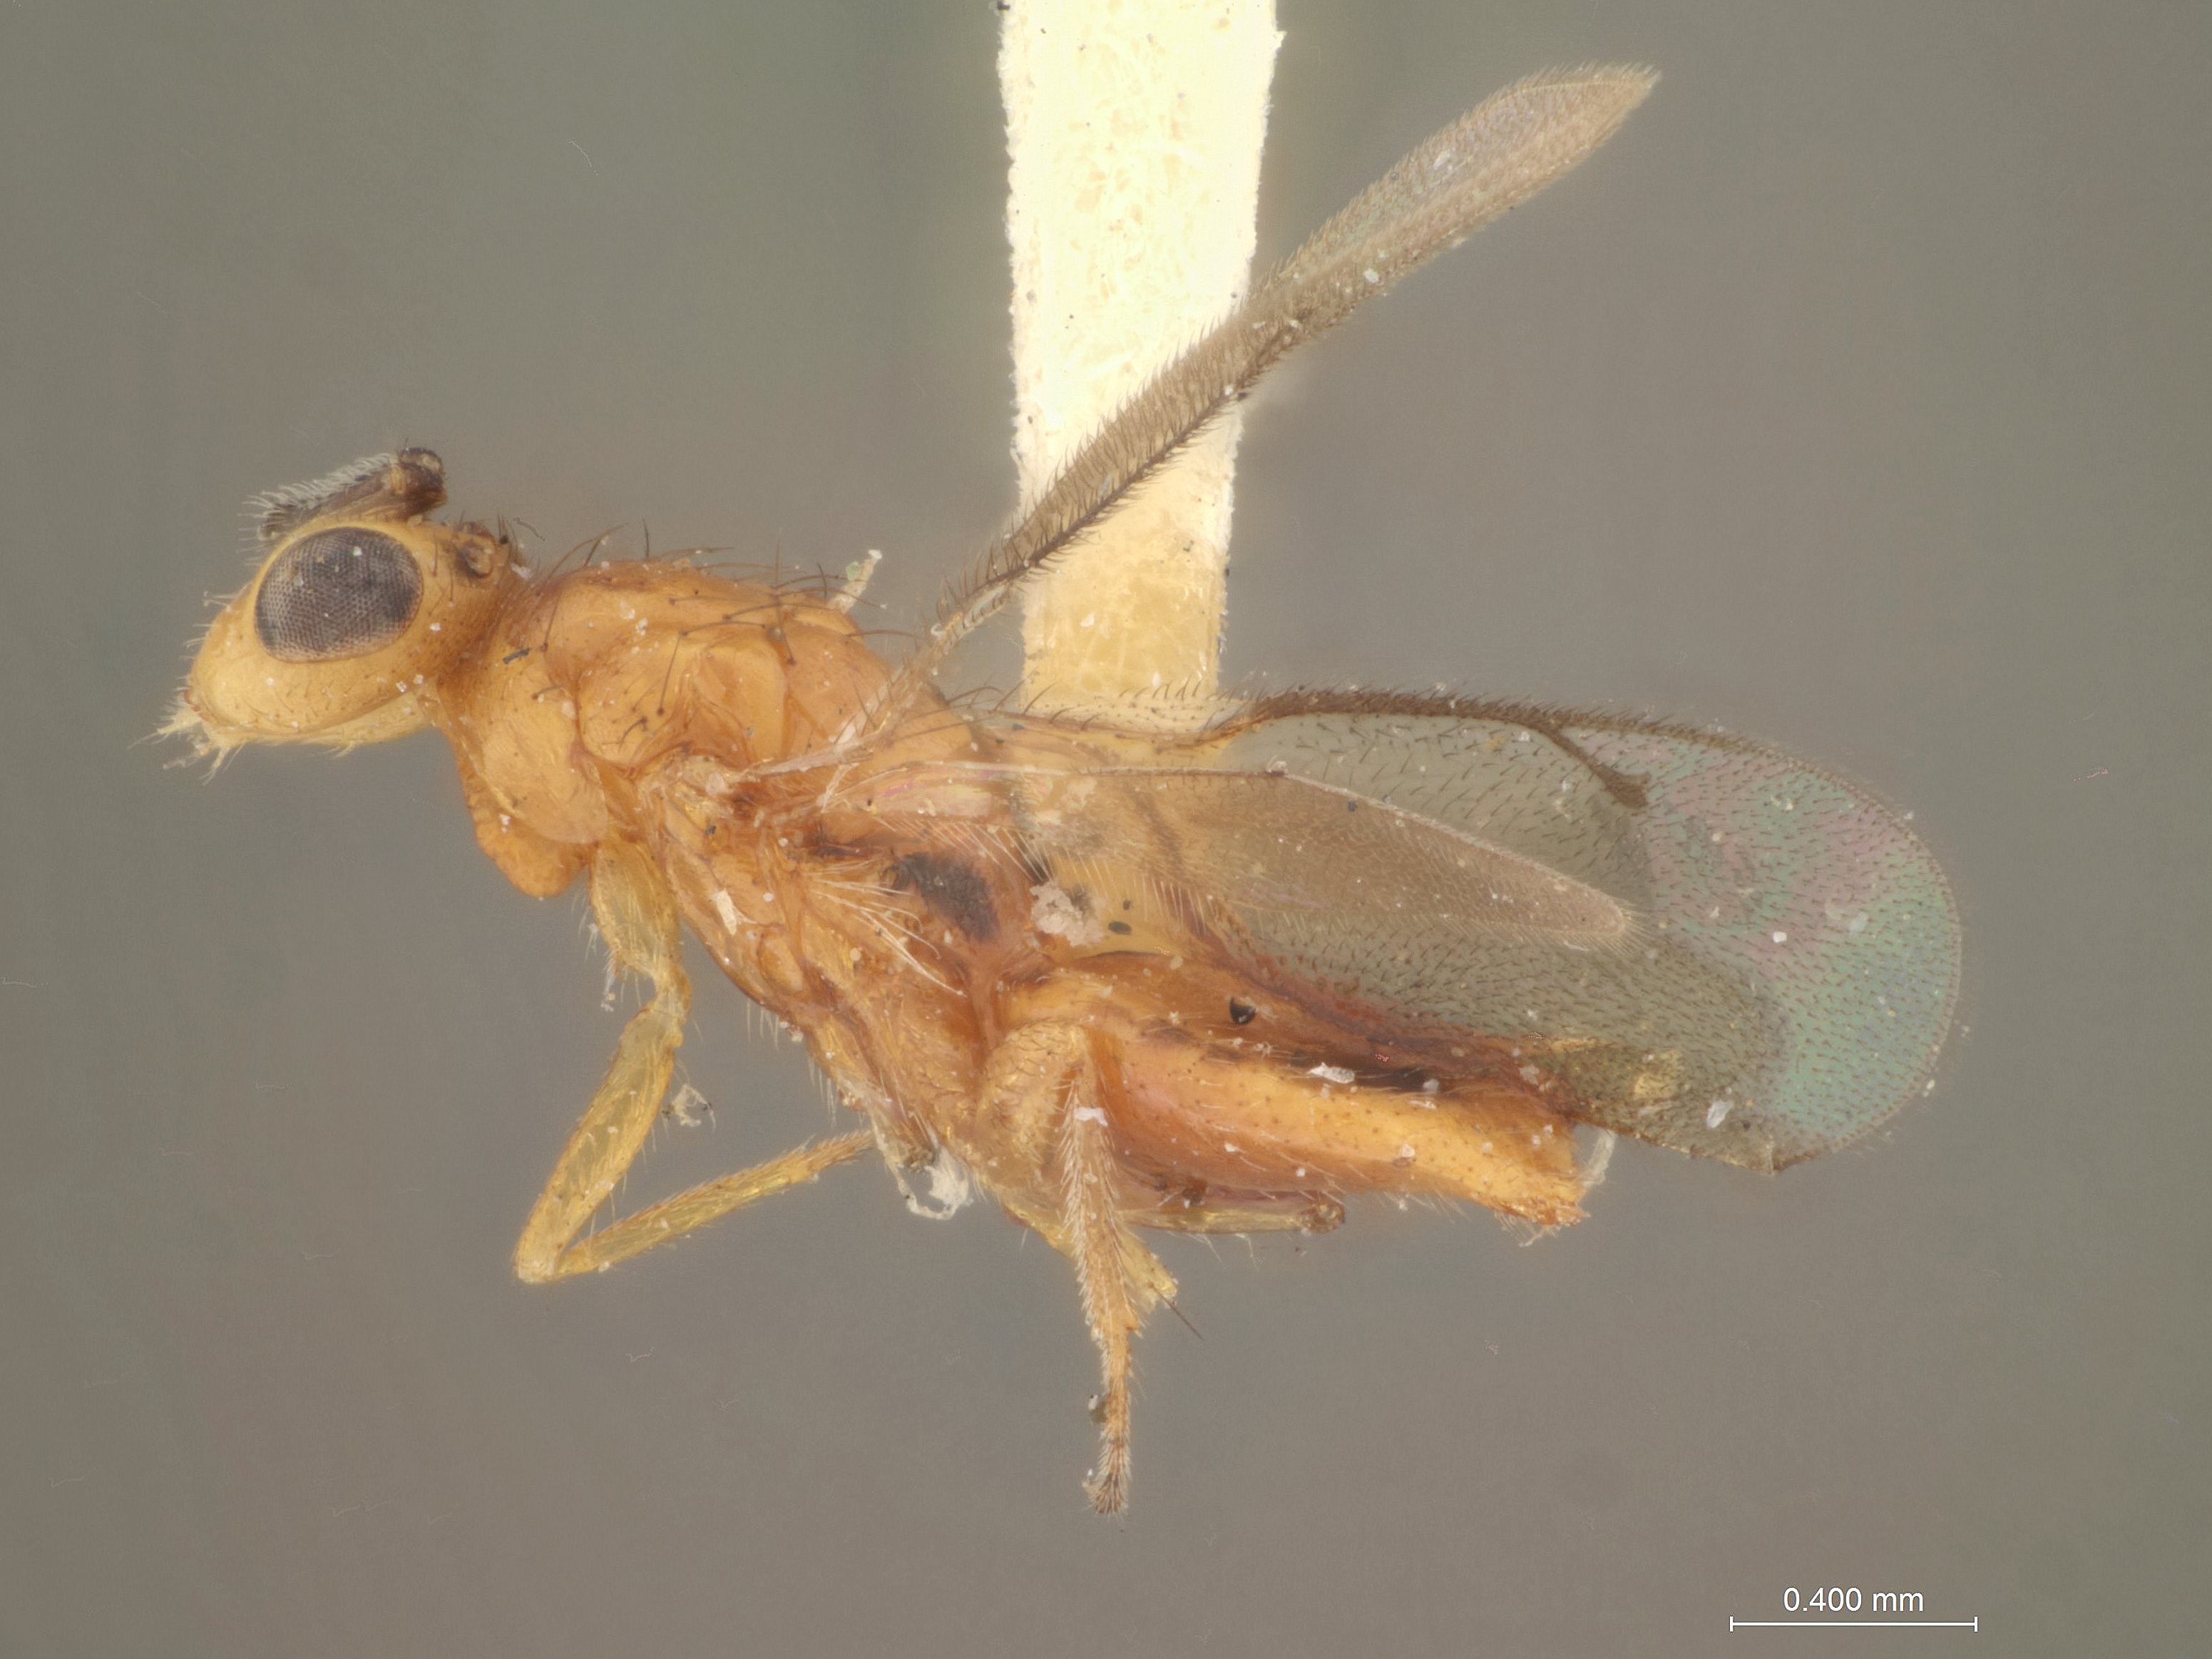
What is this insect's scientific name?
Cirrospiloideus johnsoni
